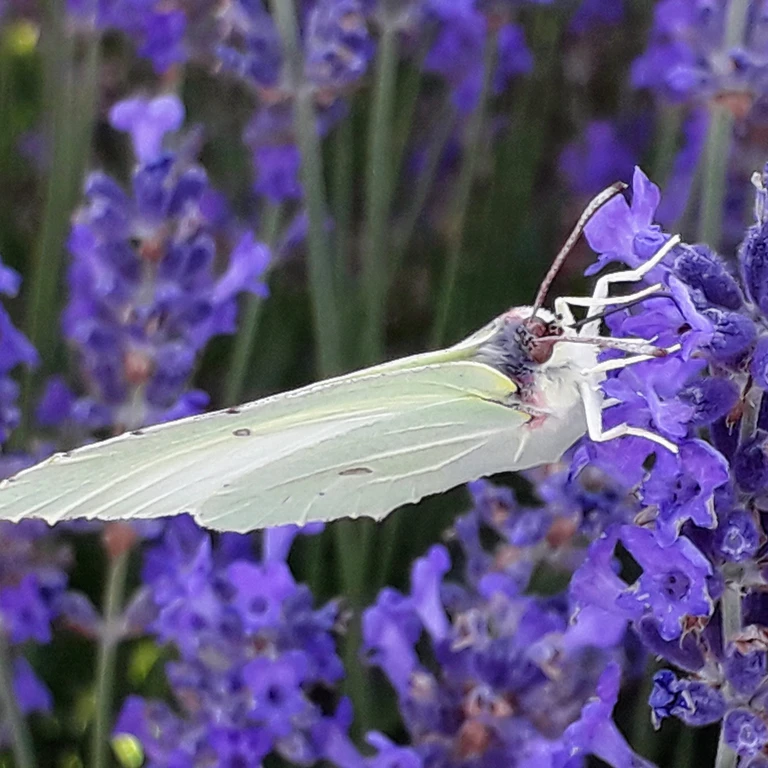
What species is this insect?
Gonepteryx rhamni
